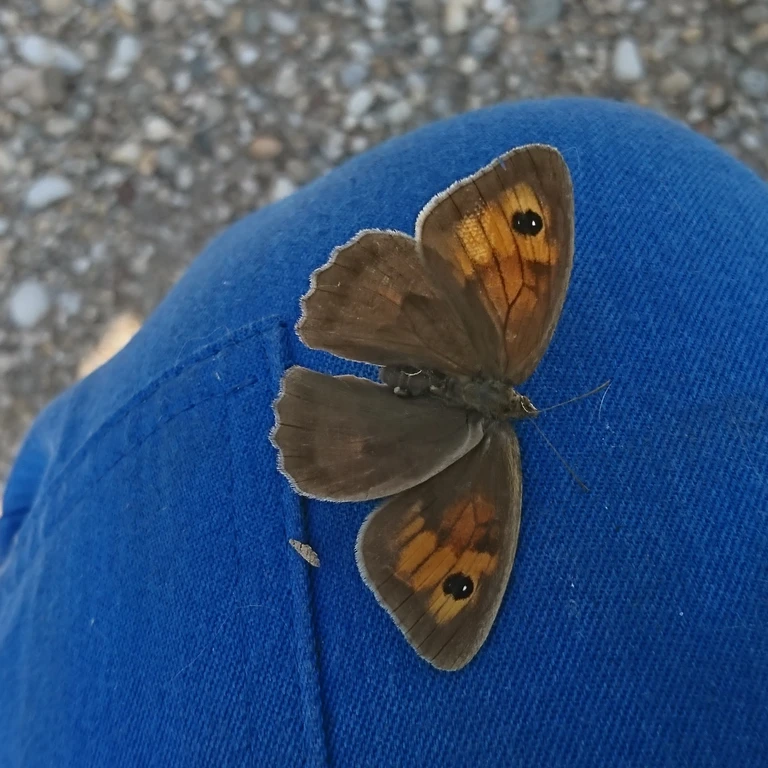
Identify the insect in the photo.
Maniola jurtina
